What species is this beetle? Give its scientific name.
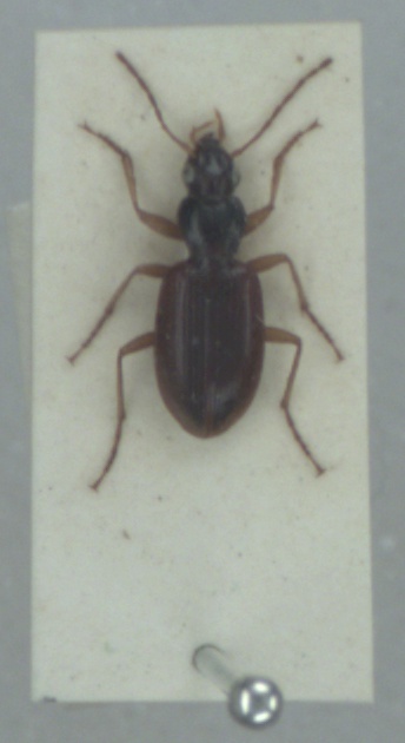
Paranchus albipes
